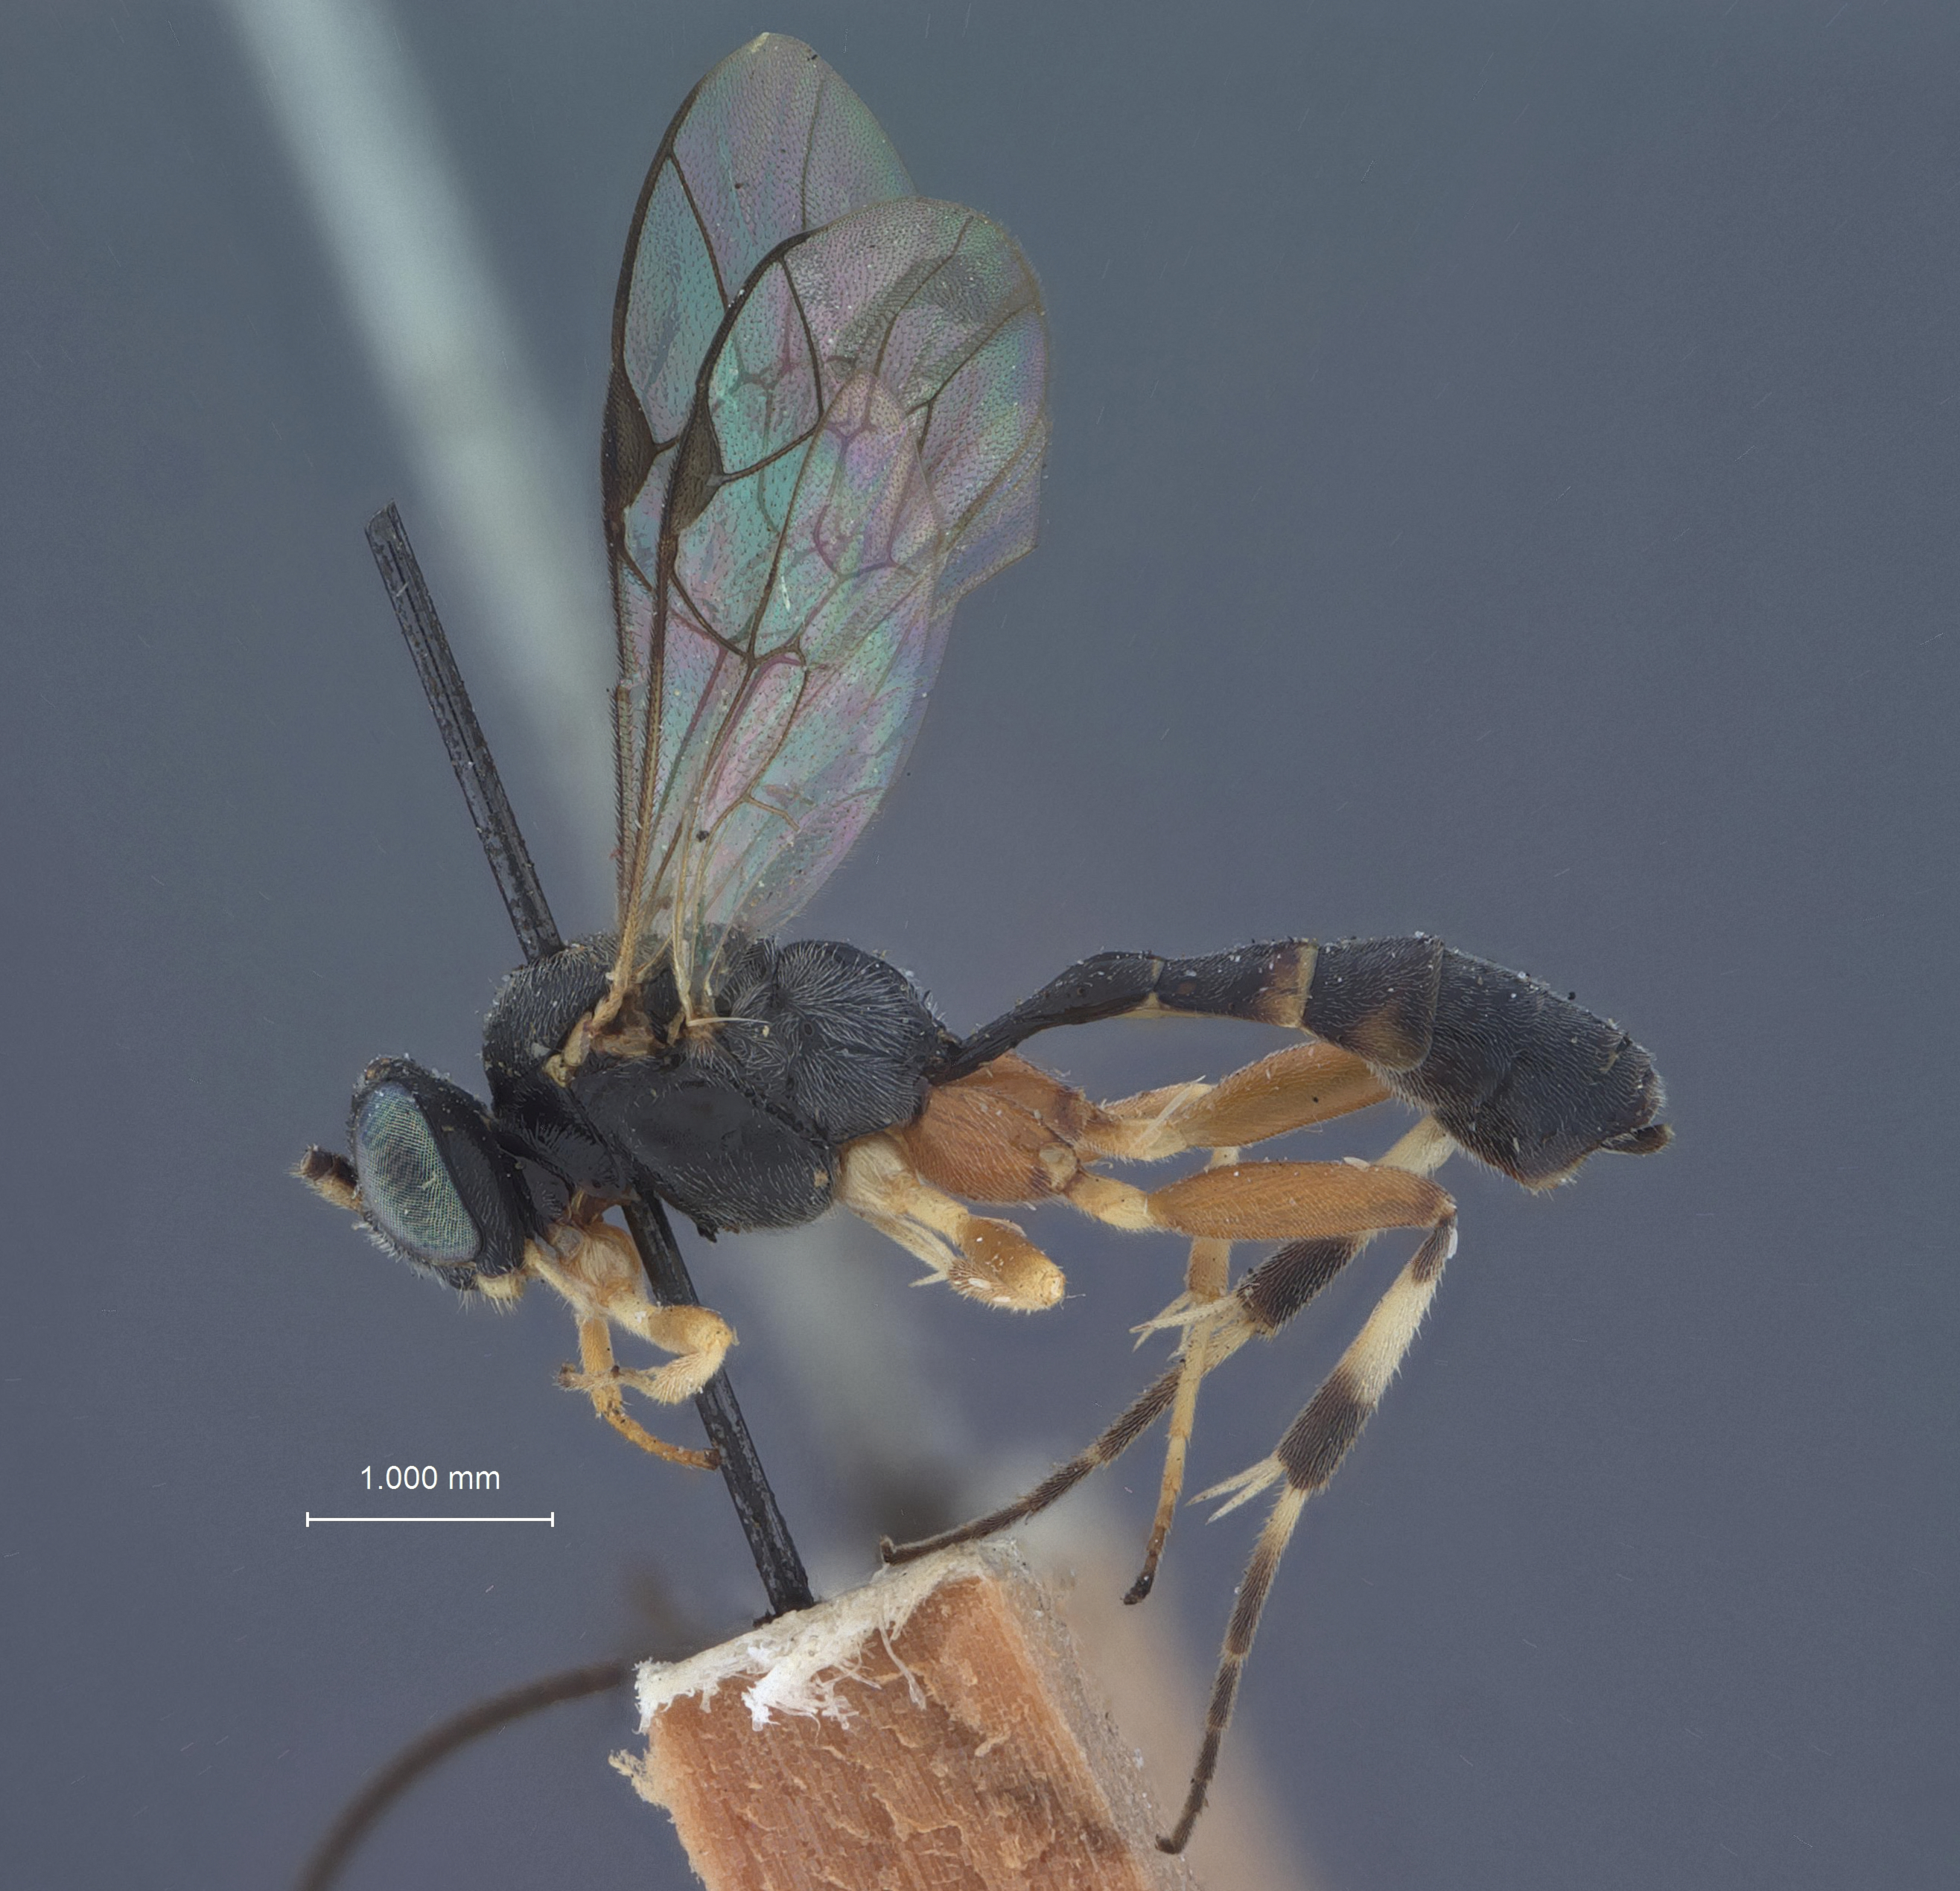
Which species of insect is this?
Hypothereutes elyi
